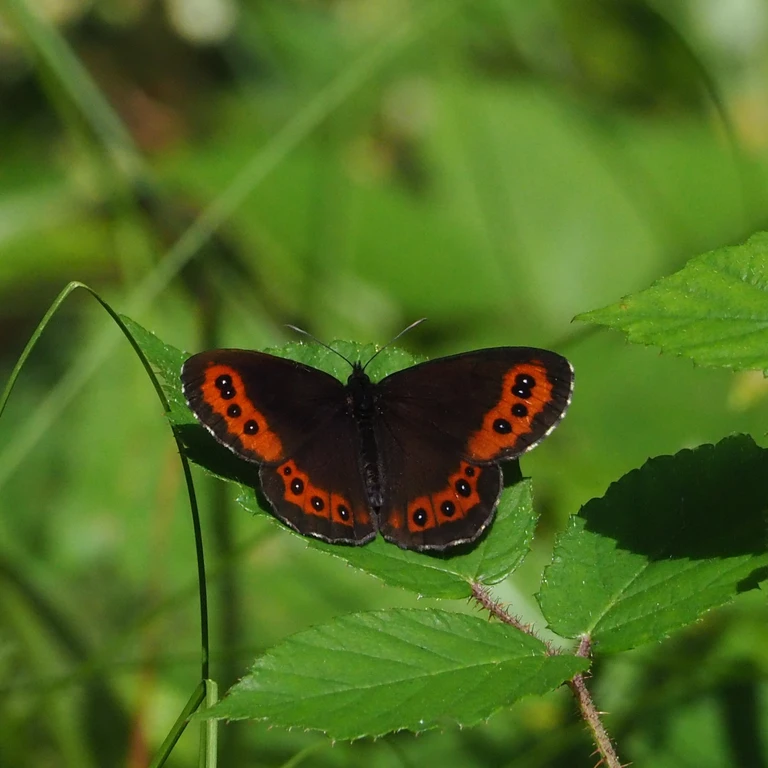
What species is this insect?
Erebia ligea
